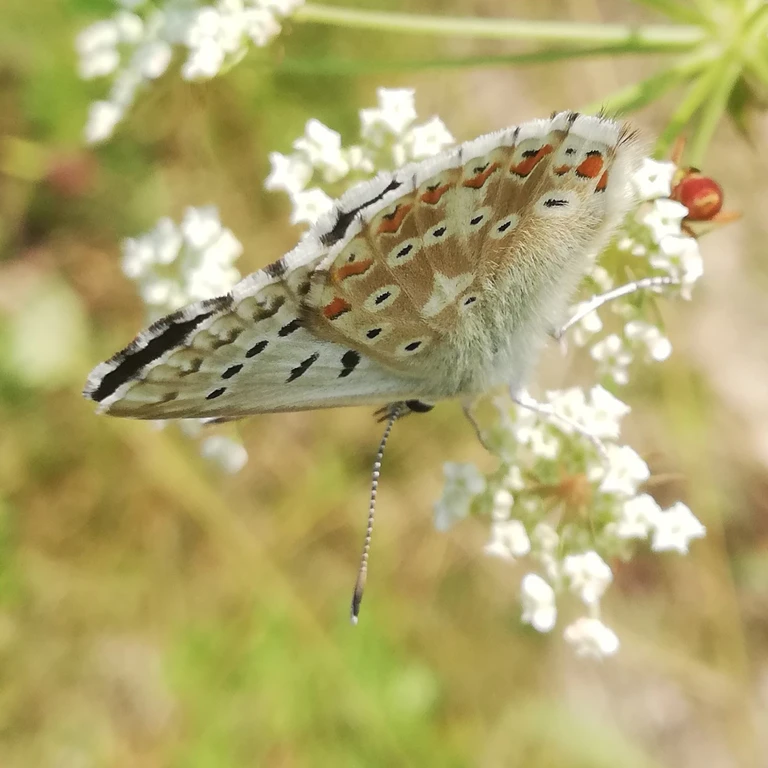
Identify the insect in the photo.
Lysandra coridon
